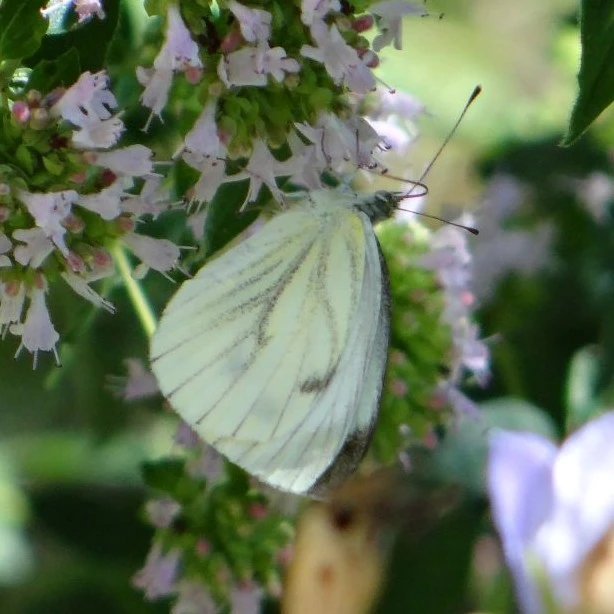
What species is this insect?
Pieris napi
